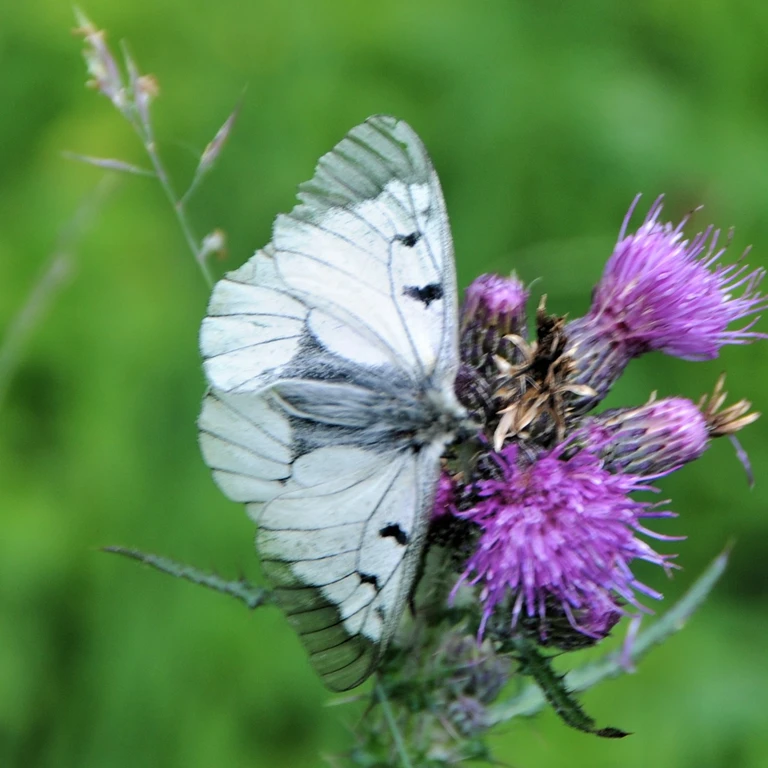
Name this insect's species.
Parnassius mnemosyne
